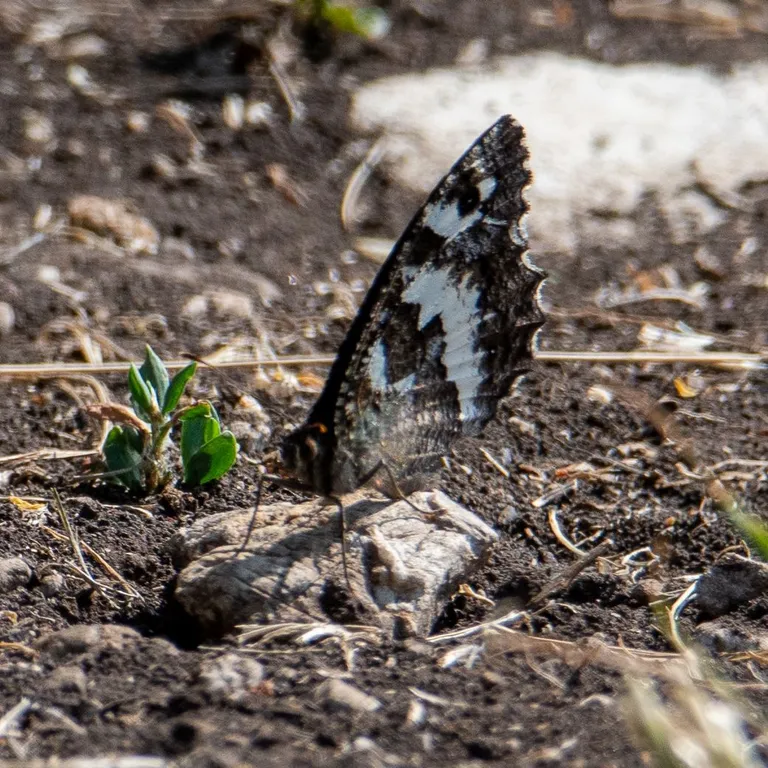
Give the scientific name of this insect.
Brintesia circe
